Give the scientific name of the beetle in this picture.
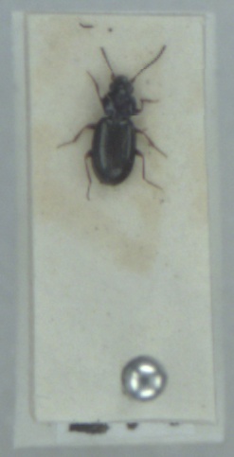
Bembidion obtusum
